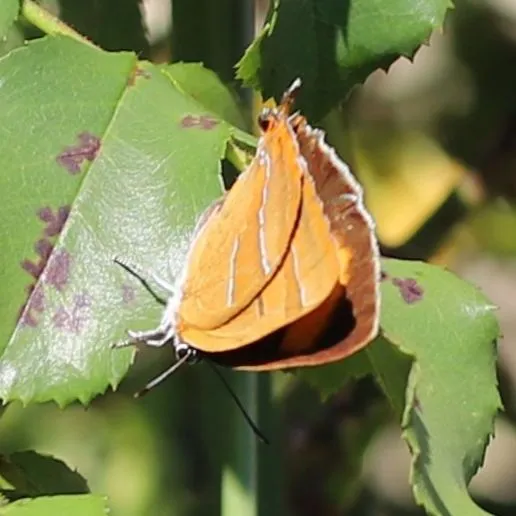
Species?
Thecla betulae
